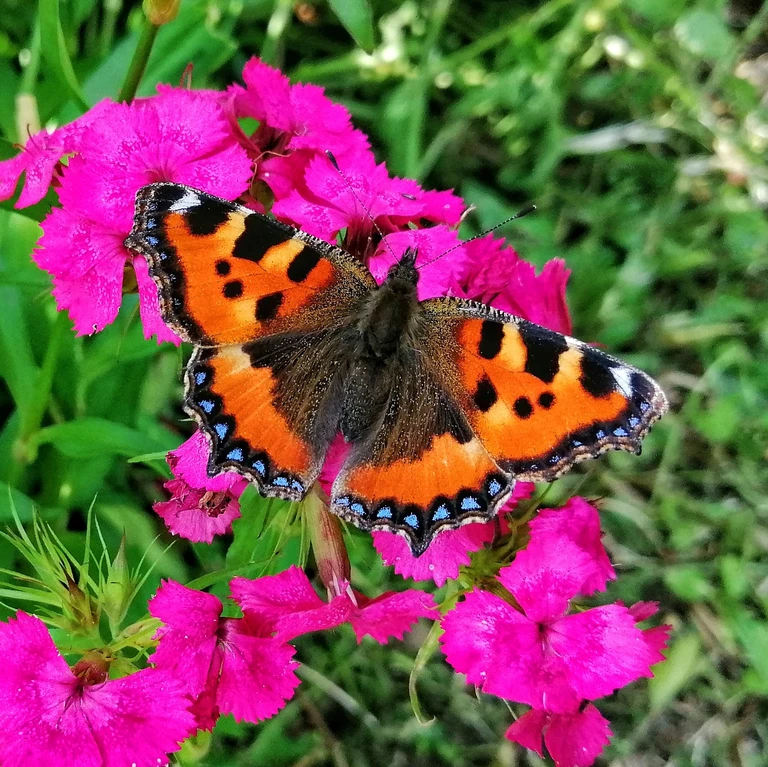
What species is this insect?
Aglais urticae
